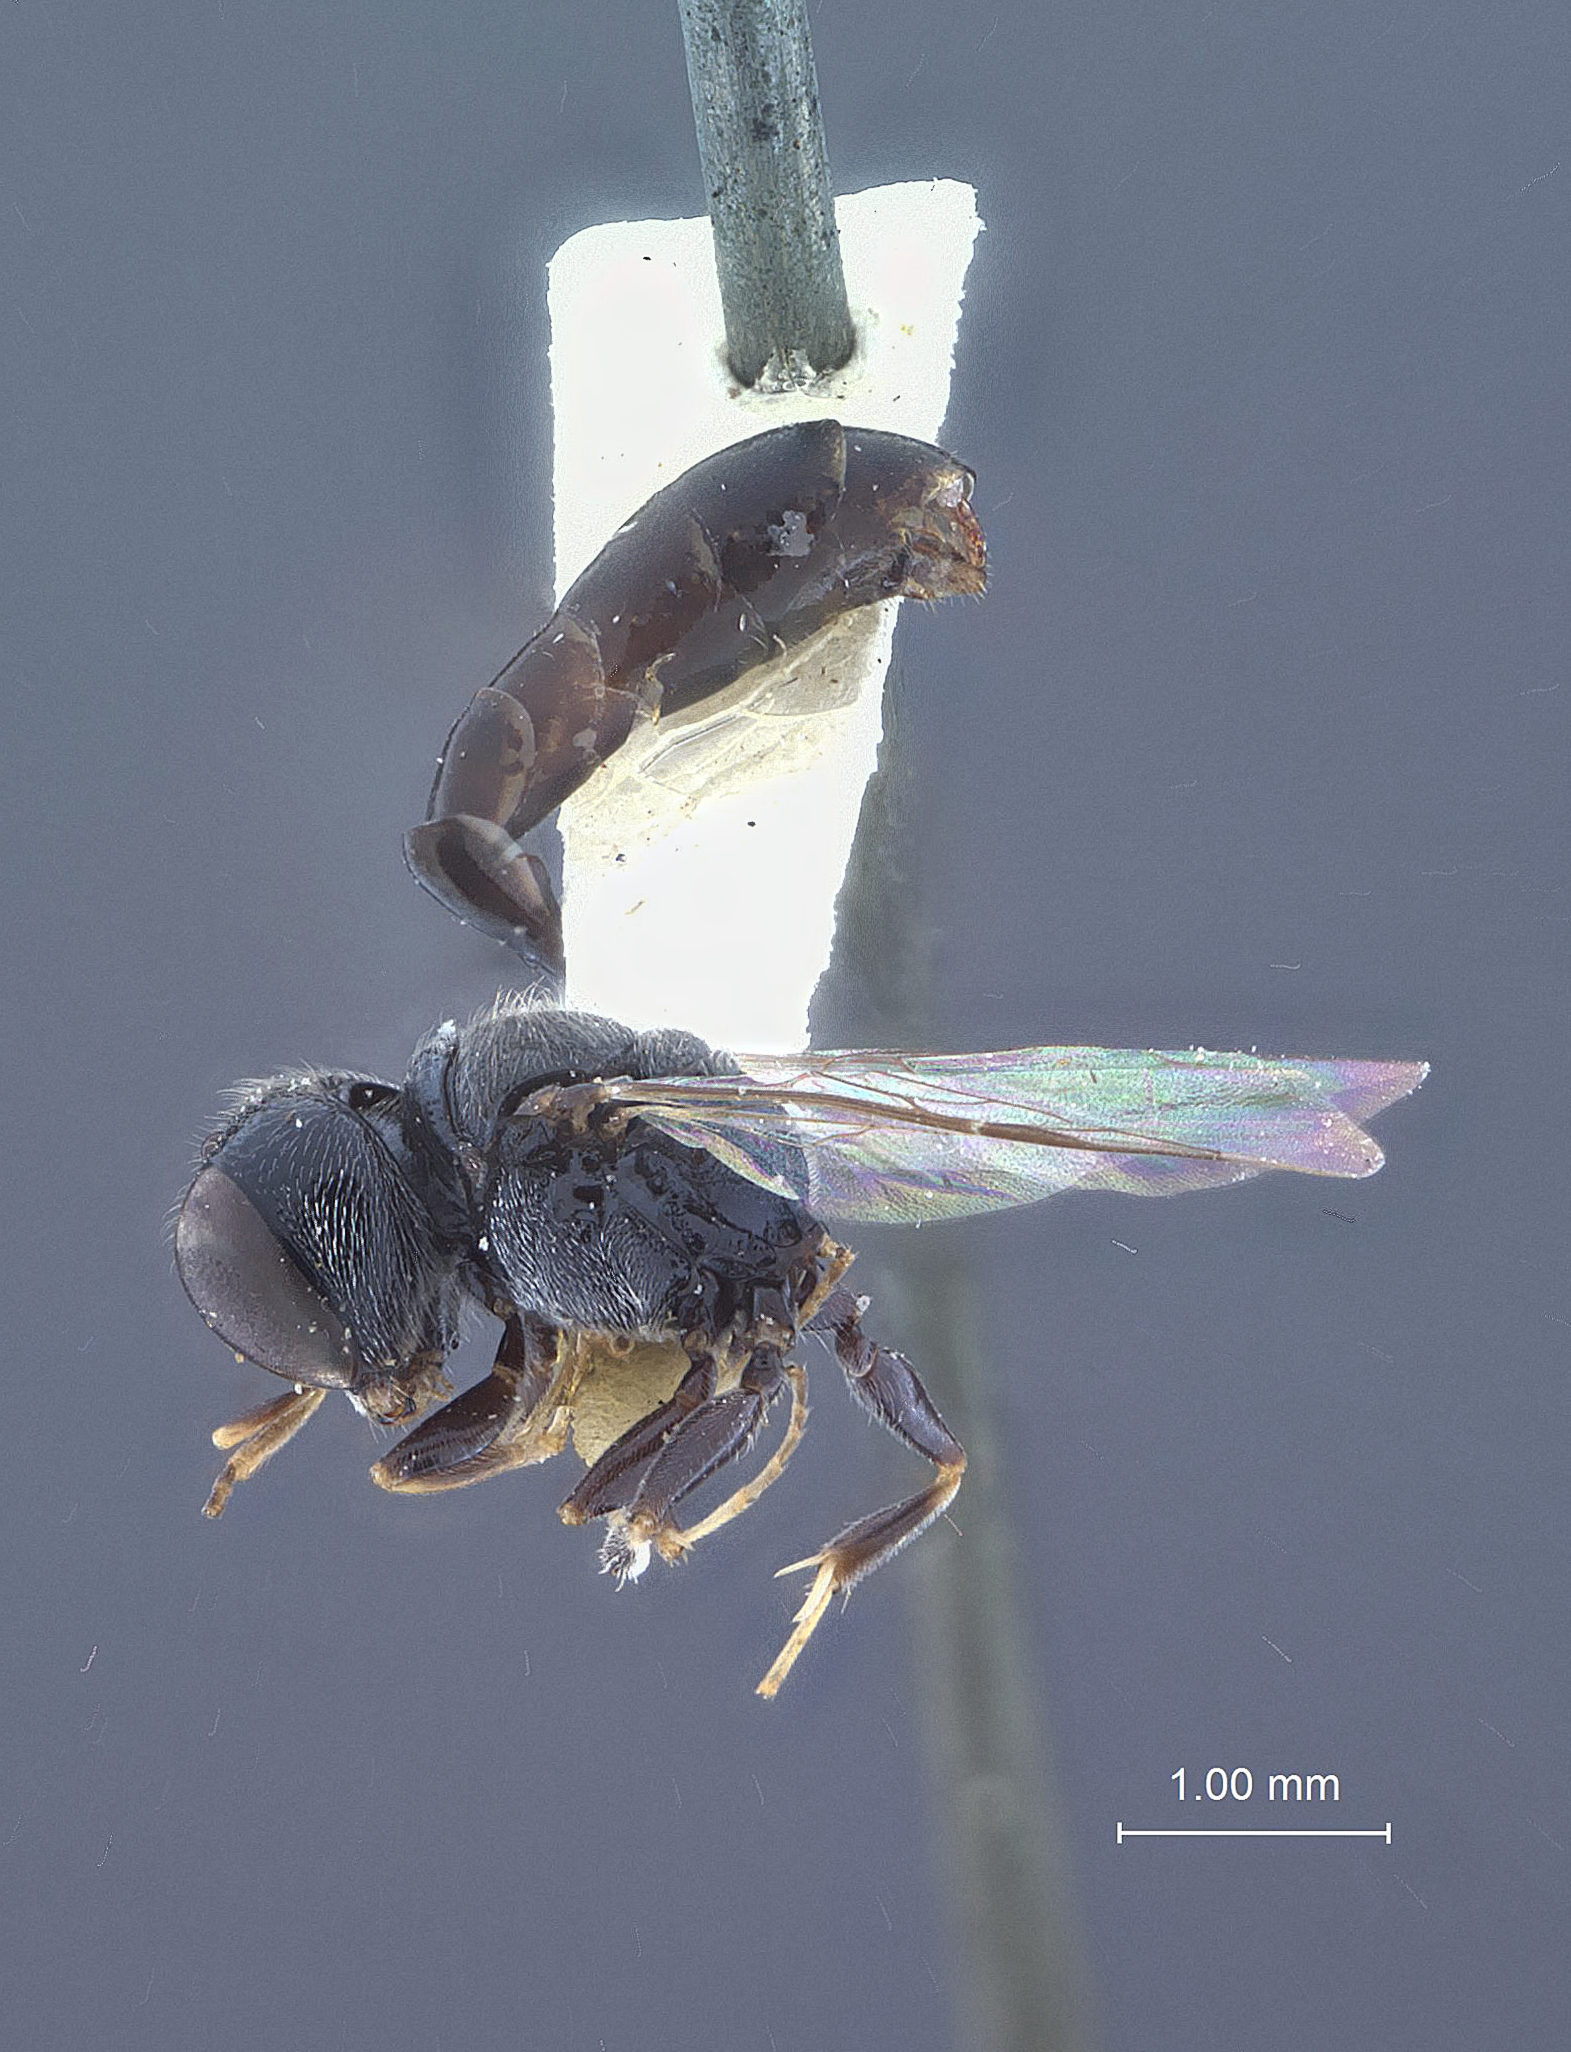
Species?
Moniaecera chontale
